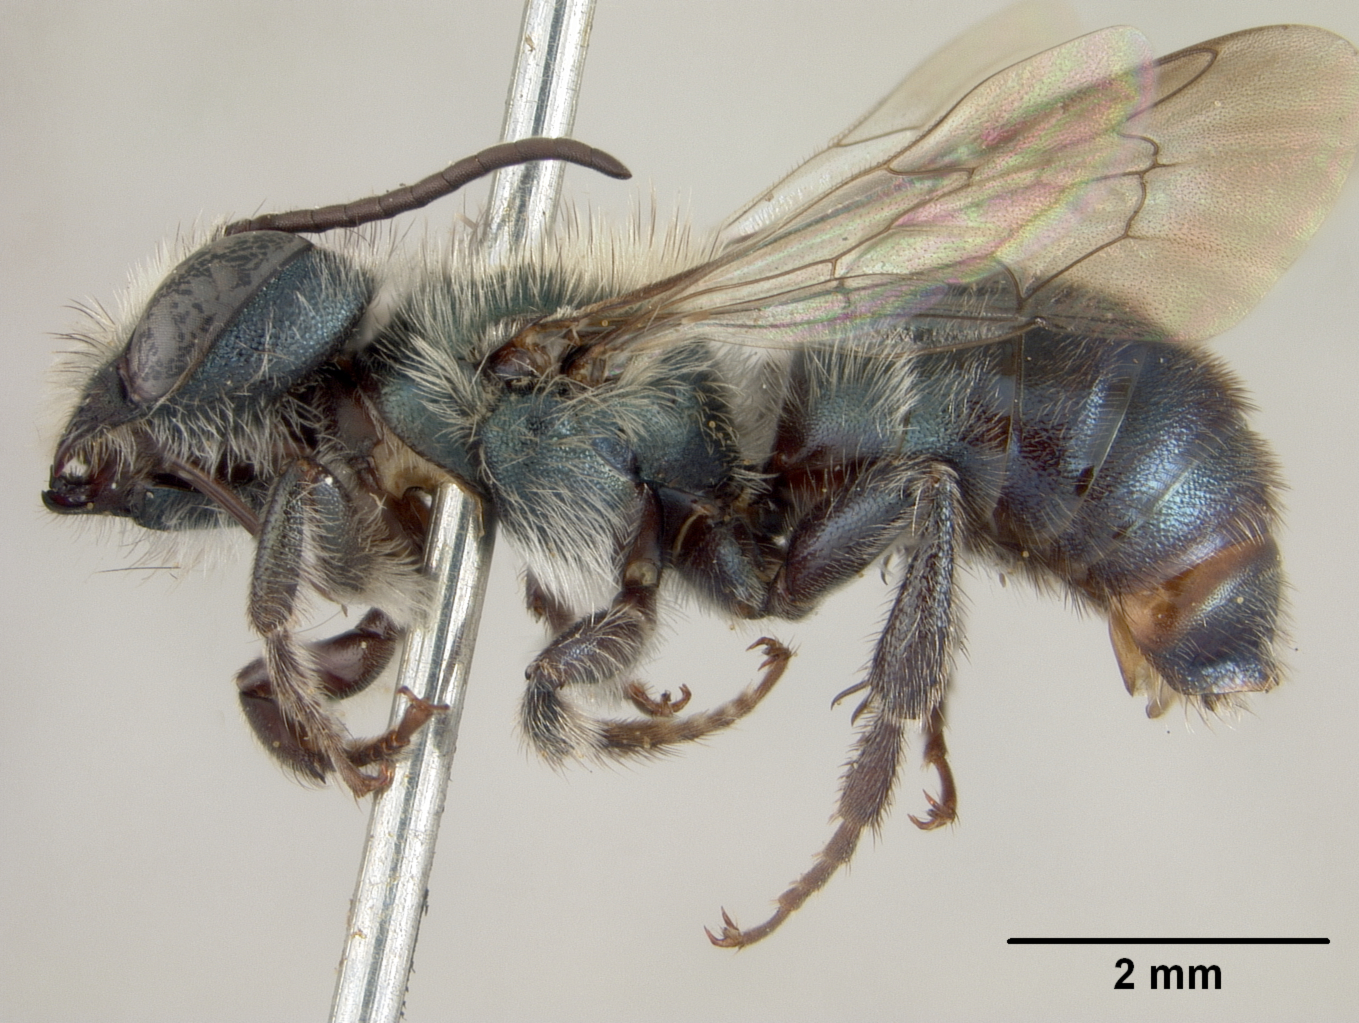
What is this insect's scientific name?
Osmia pulsatillae
